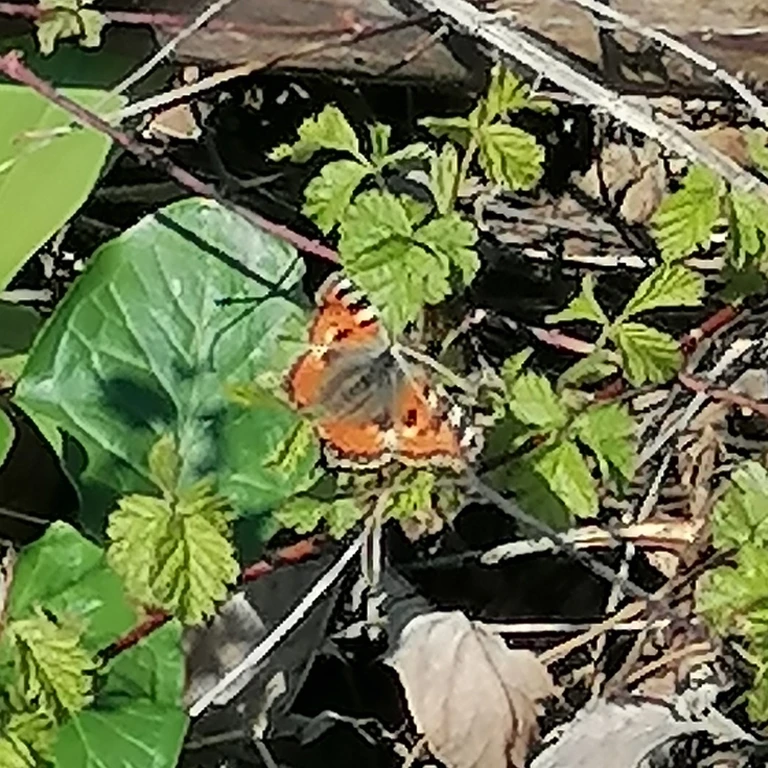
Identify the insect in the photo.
Aglais urticae
